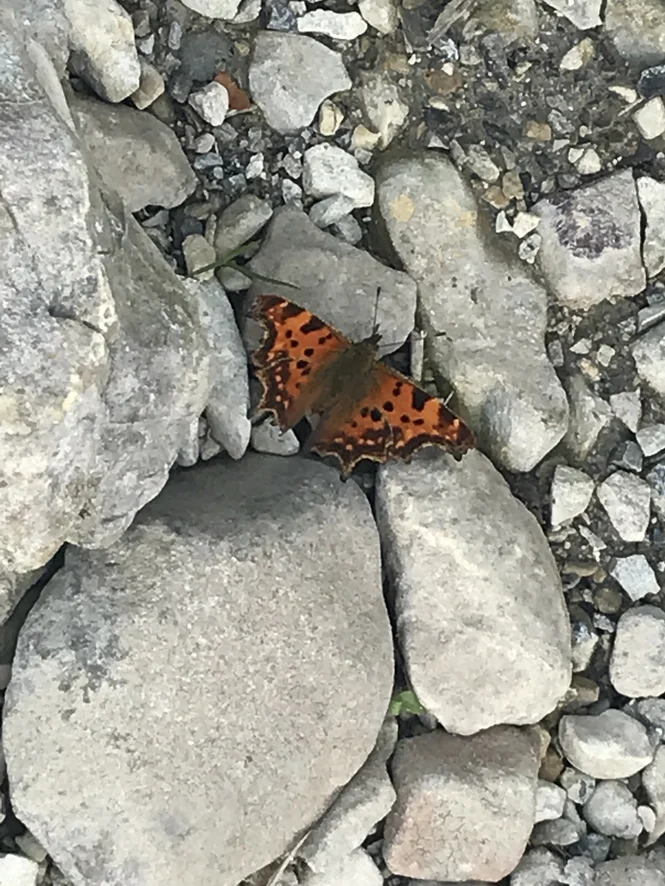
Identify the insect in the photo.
Polygonia c-album
